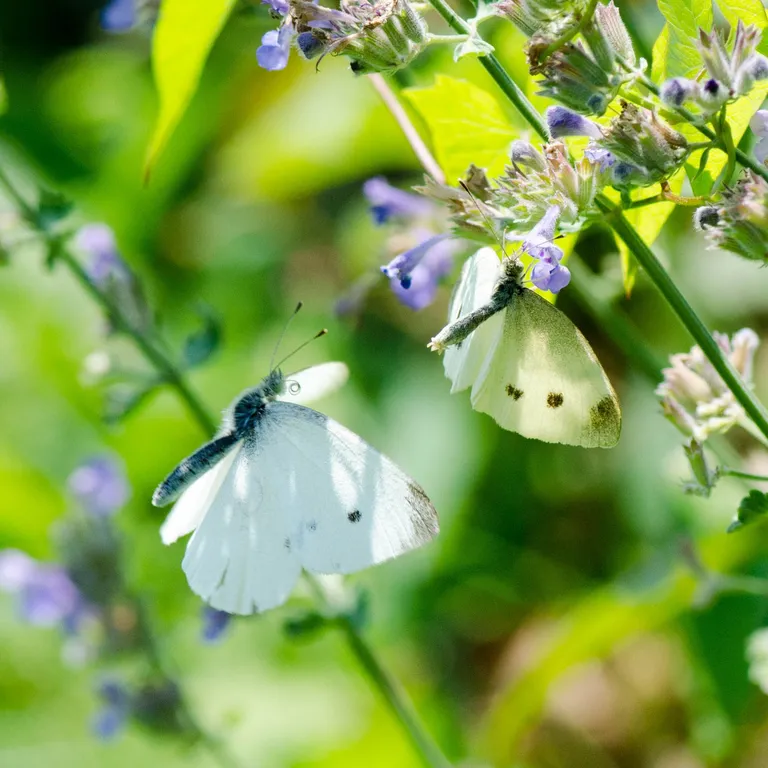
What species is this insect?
Pieris rapae
